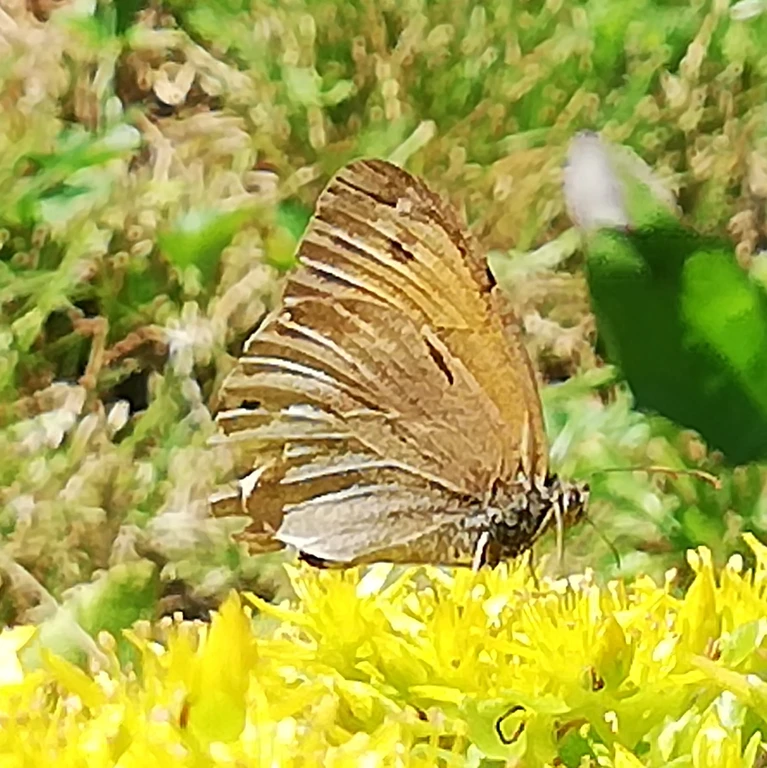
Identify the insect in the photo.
Maniola jurtina
